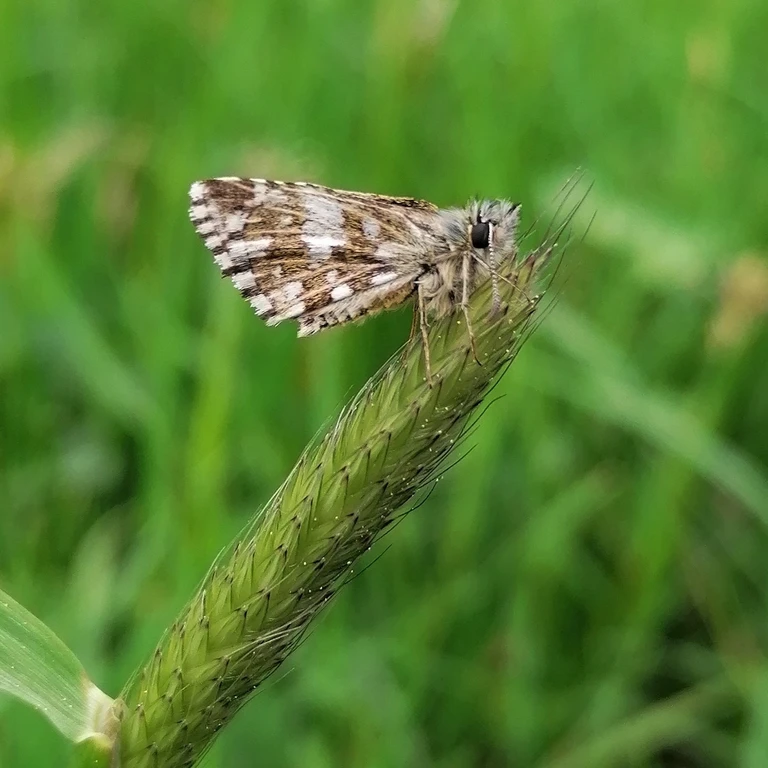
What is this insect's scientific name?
Pyrgus malvae
